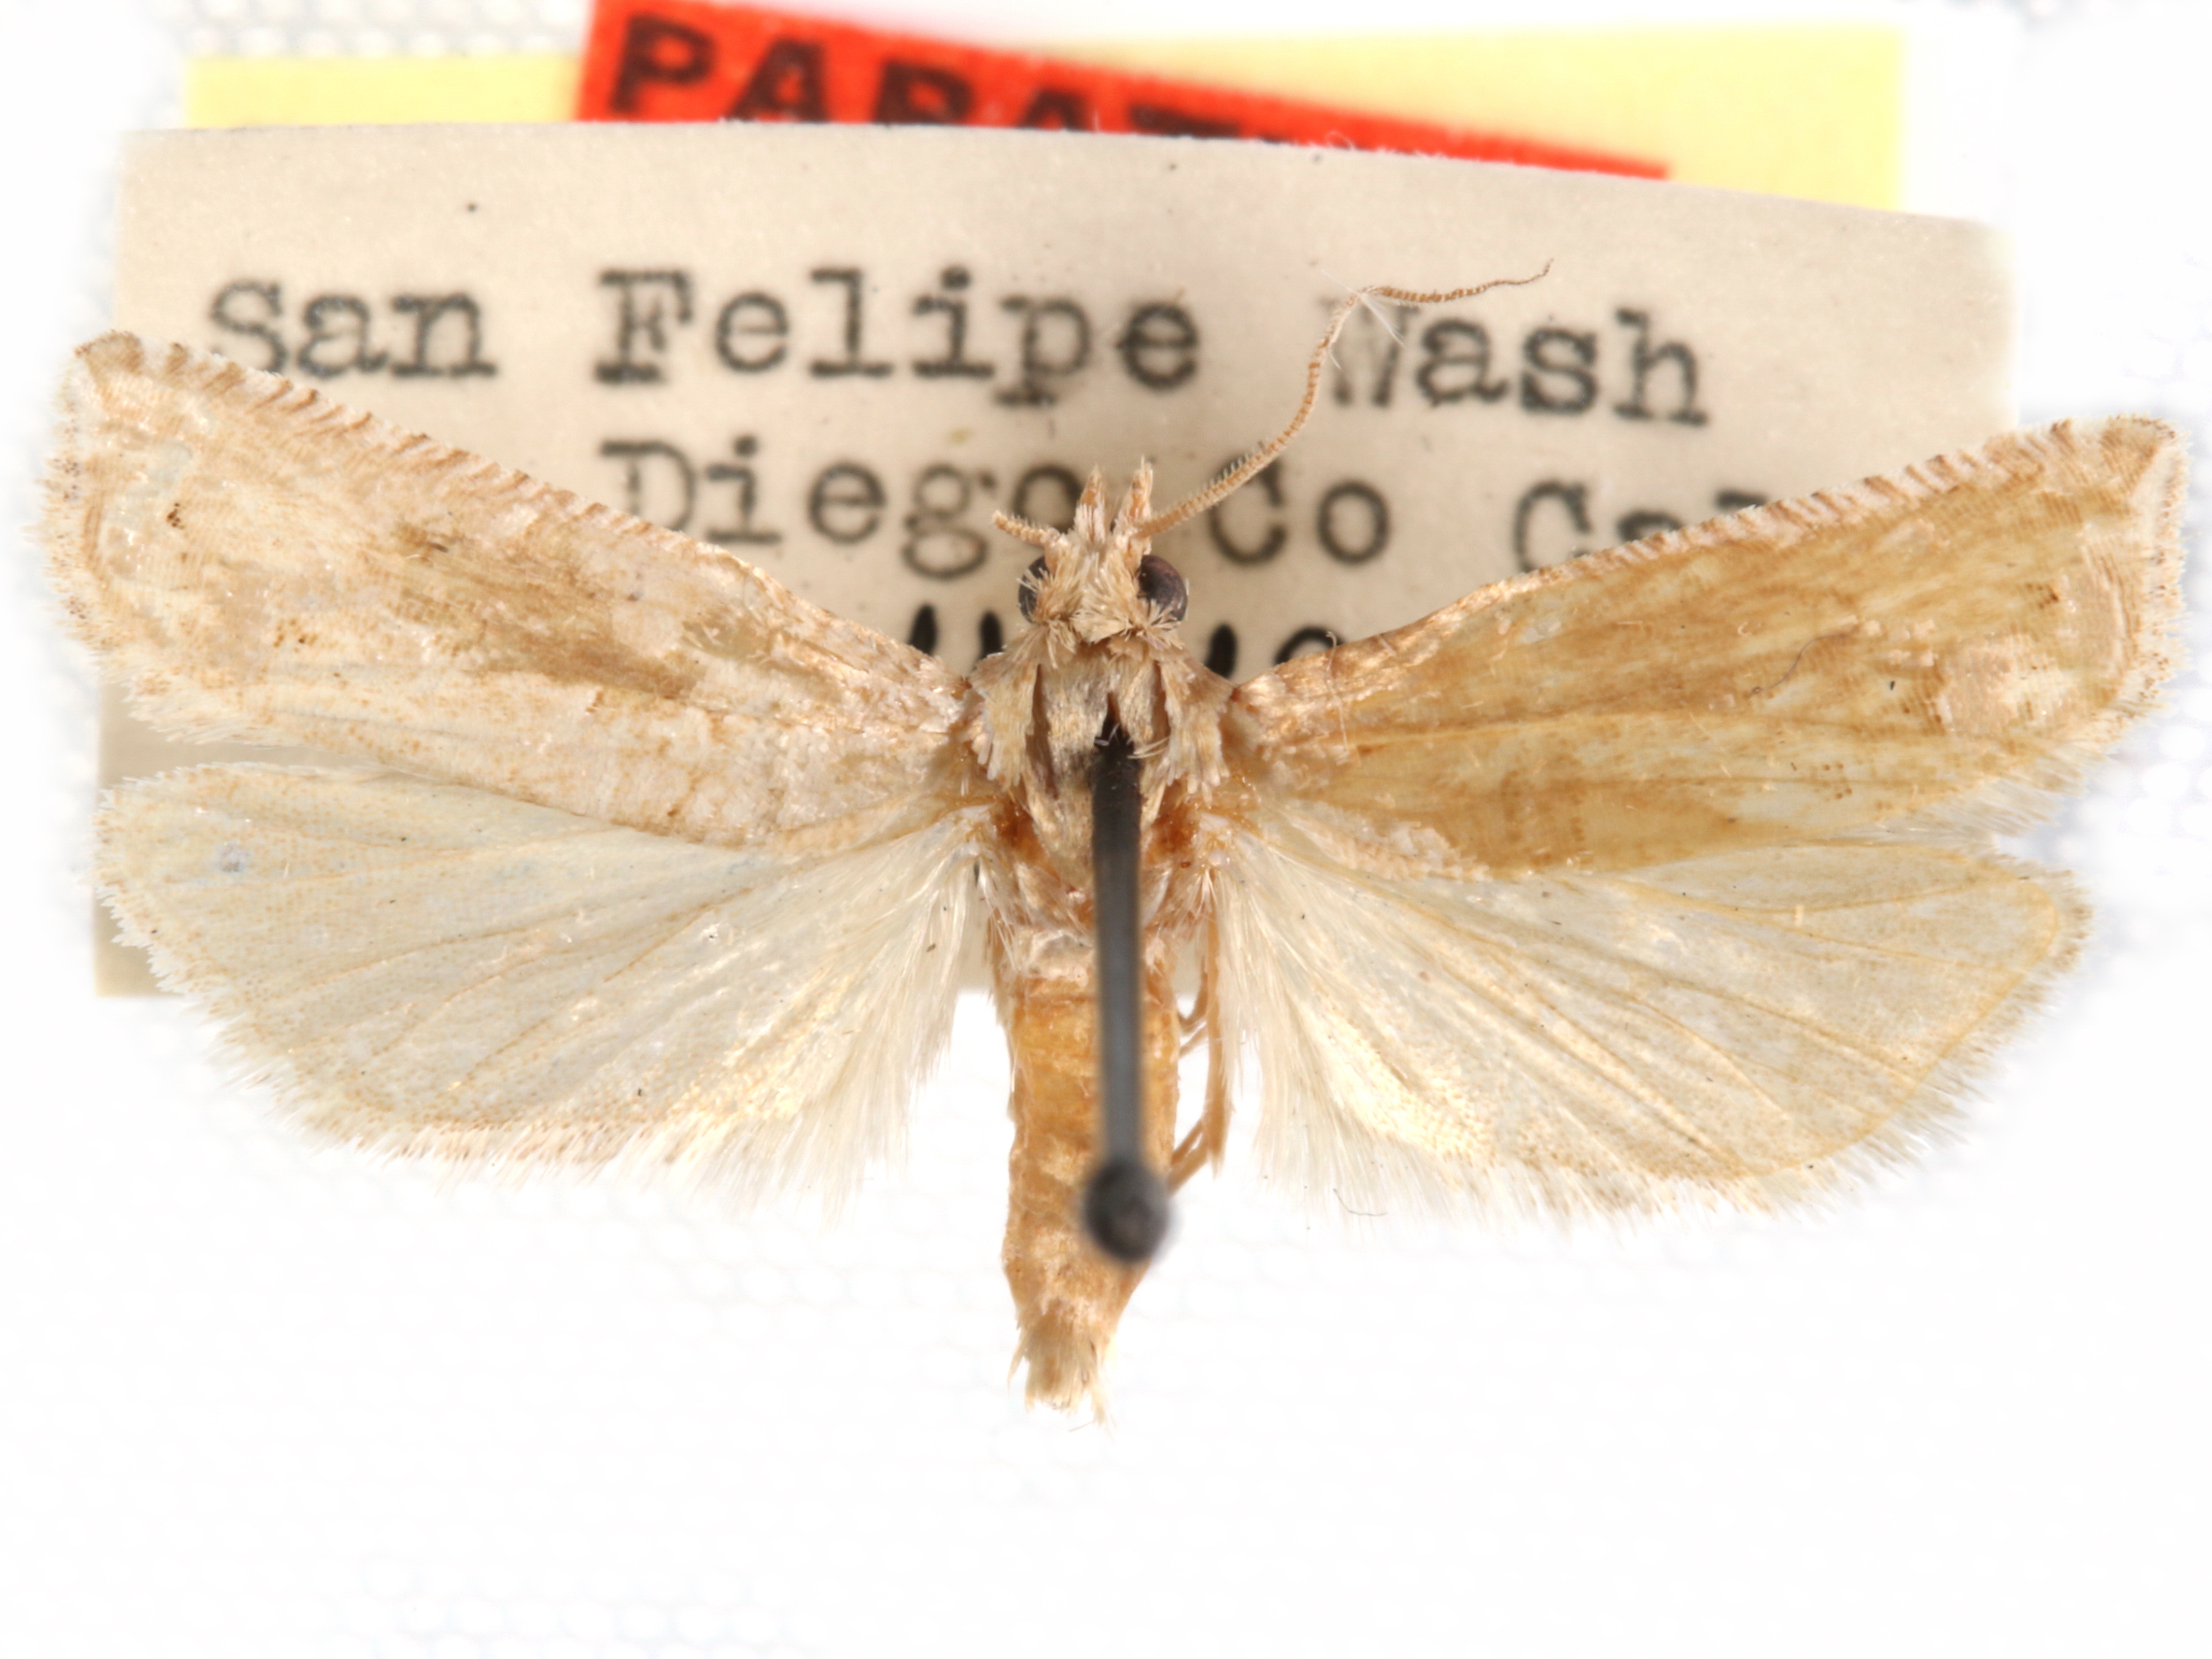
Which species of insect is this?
Sonia comstocki
